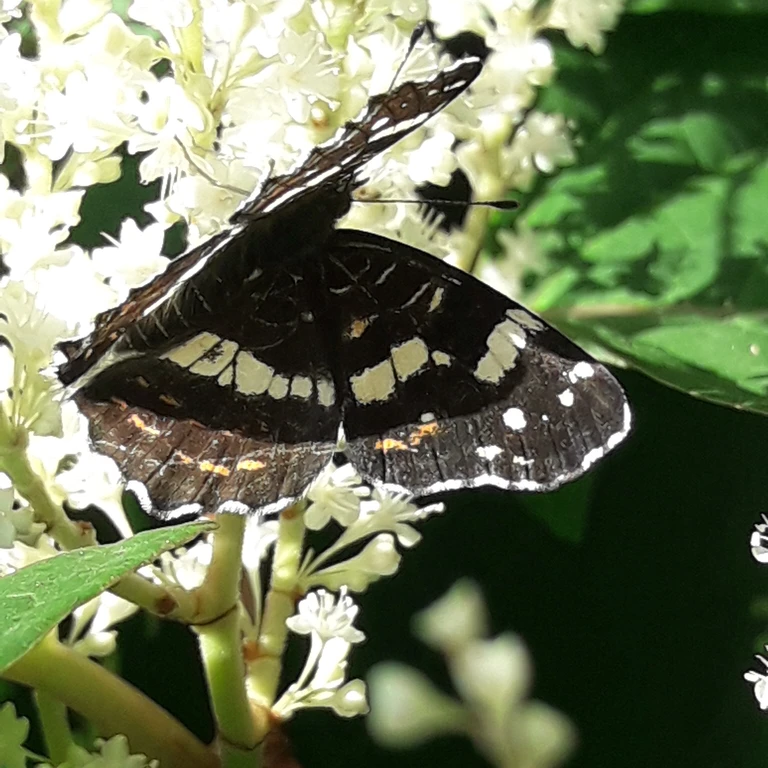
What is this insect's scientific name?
Araschnia levana
